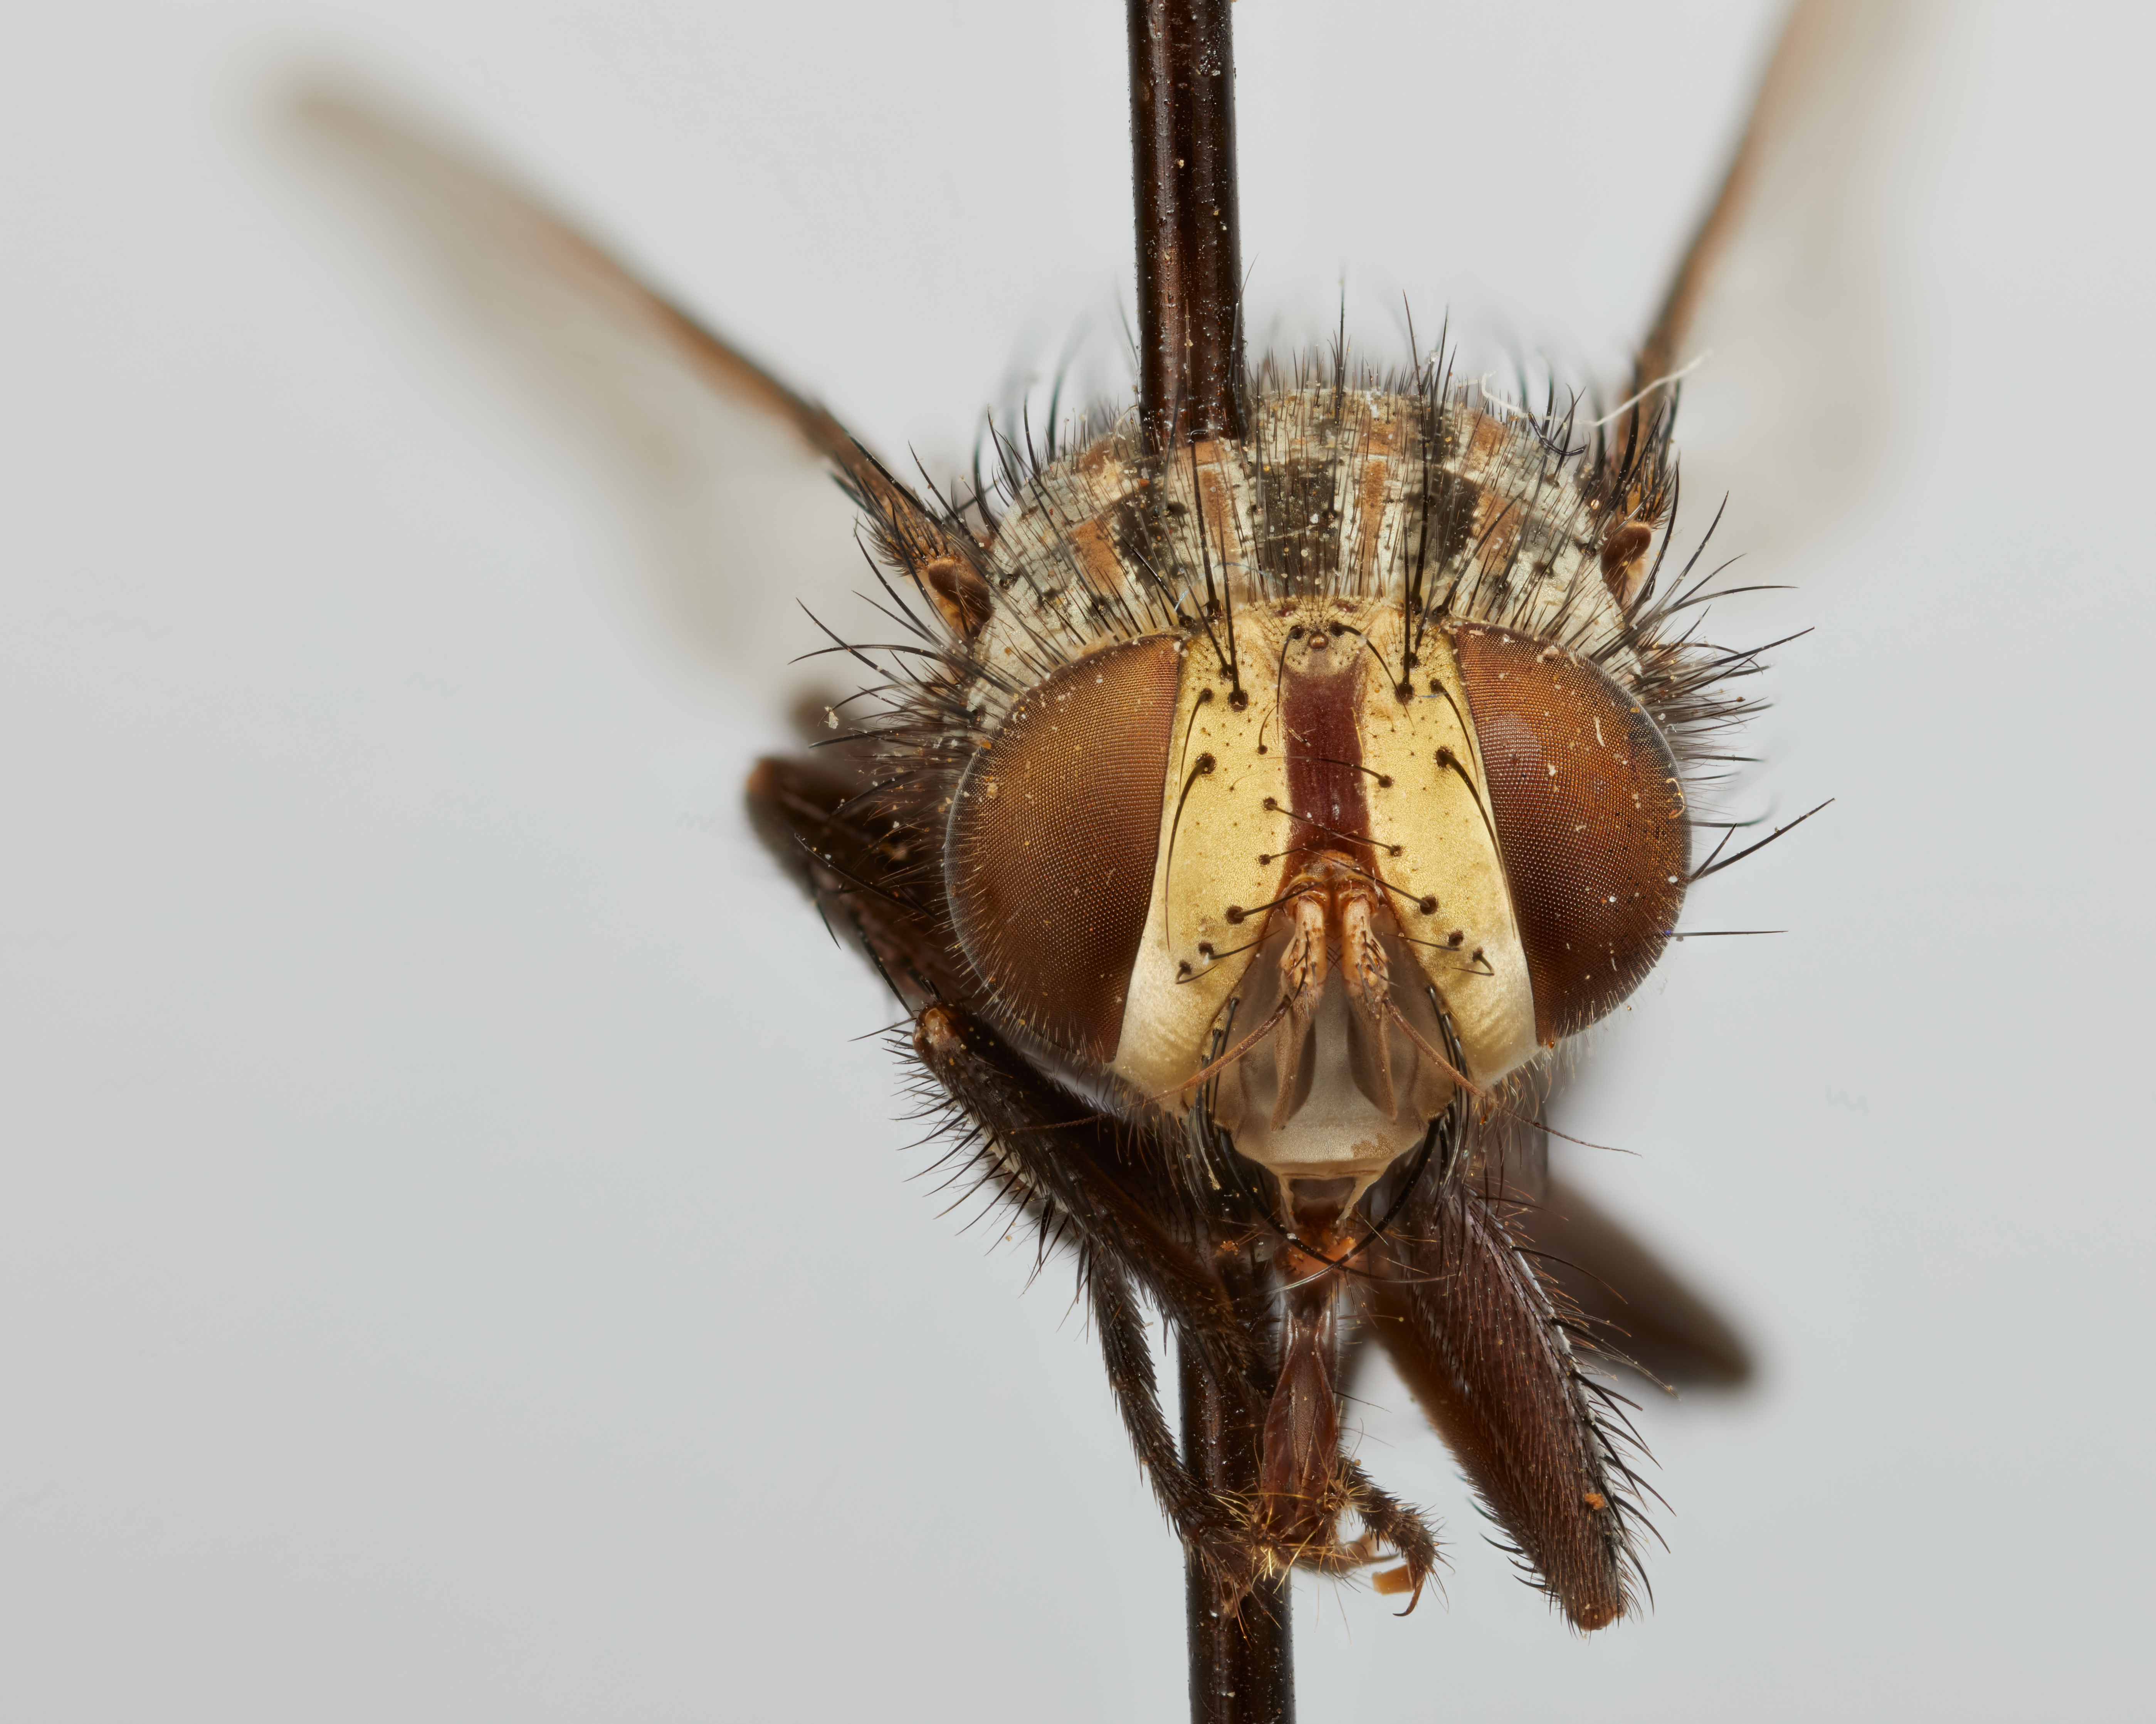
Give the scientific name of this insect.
Plagiotachina peruviana
